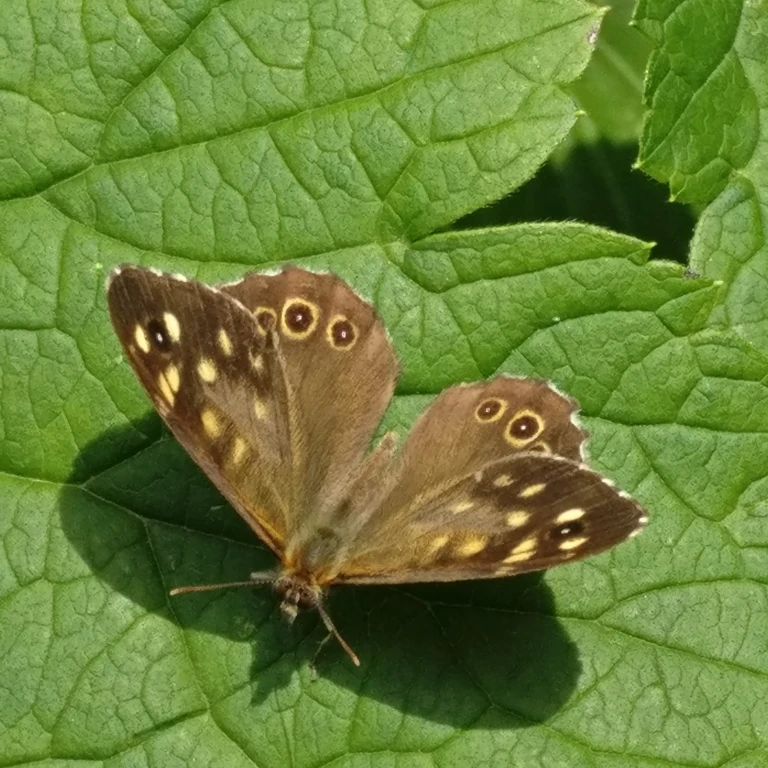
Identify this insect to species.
Pararge aegeria
